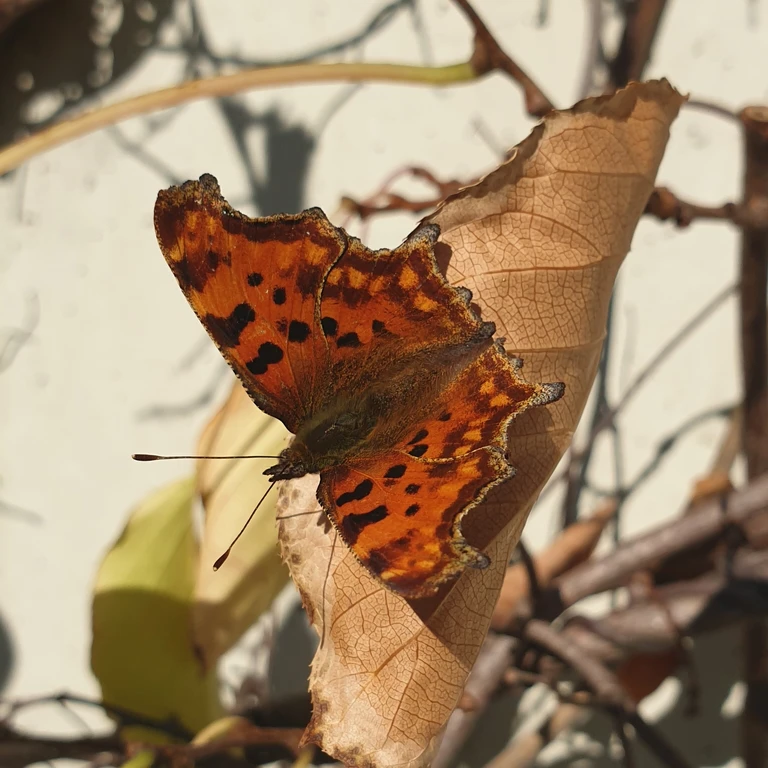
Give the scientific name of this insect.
Polygonia c-album
